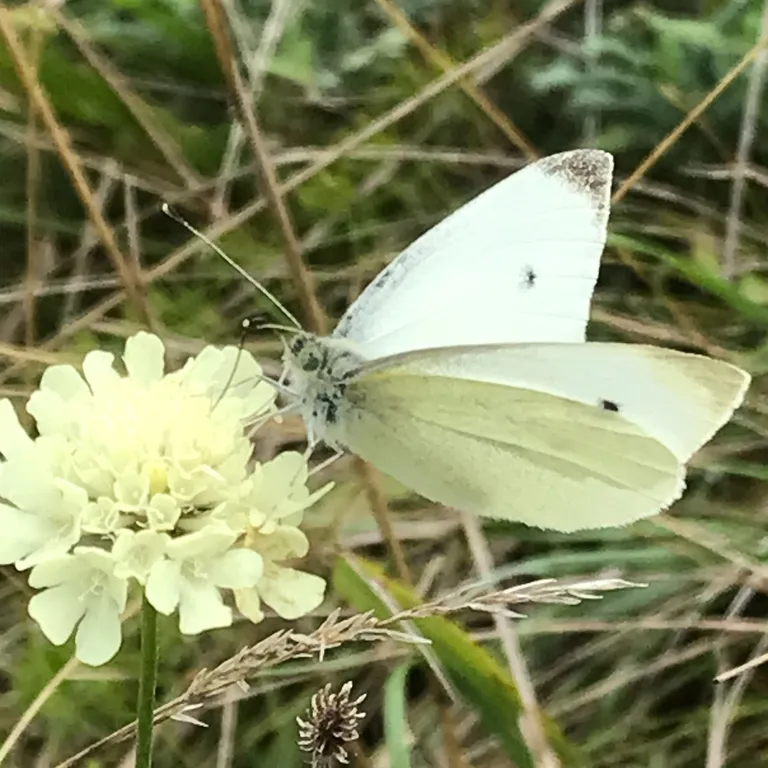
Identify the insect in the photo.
Pieris rapae
